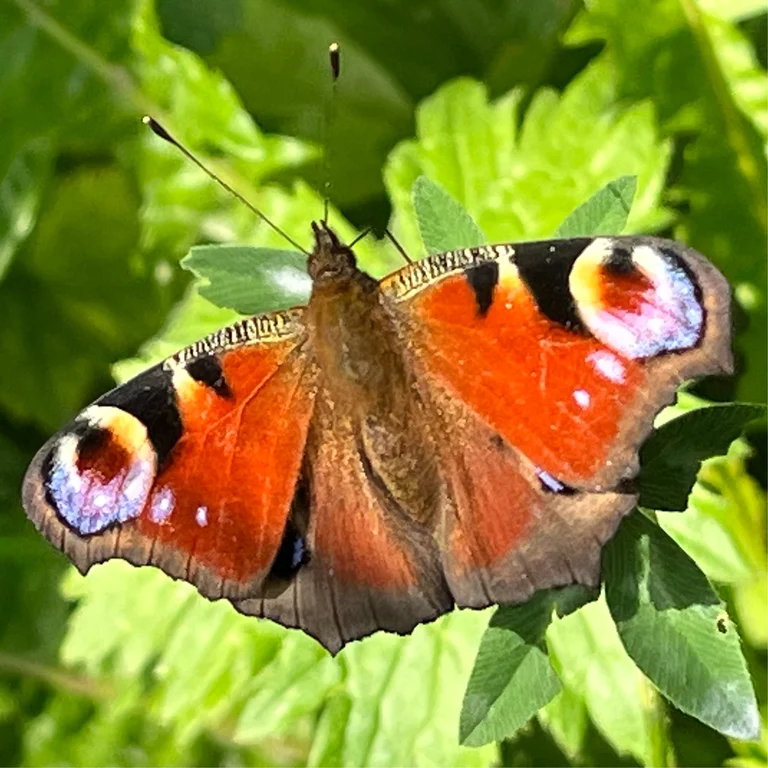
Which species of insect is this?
Aglais io
